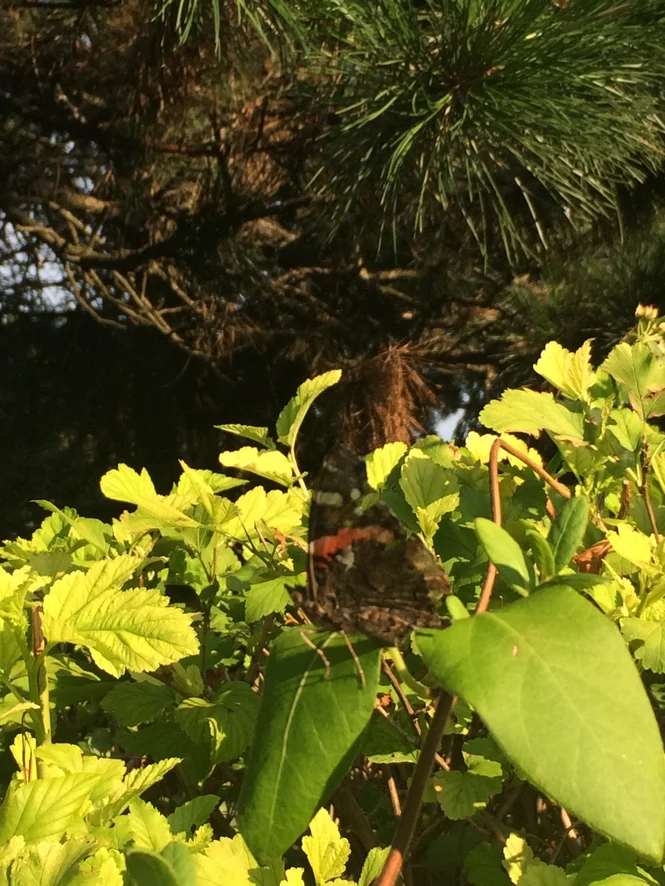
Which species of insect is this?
Vanessa atalanta
